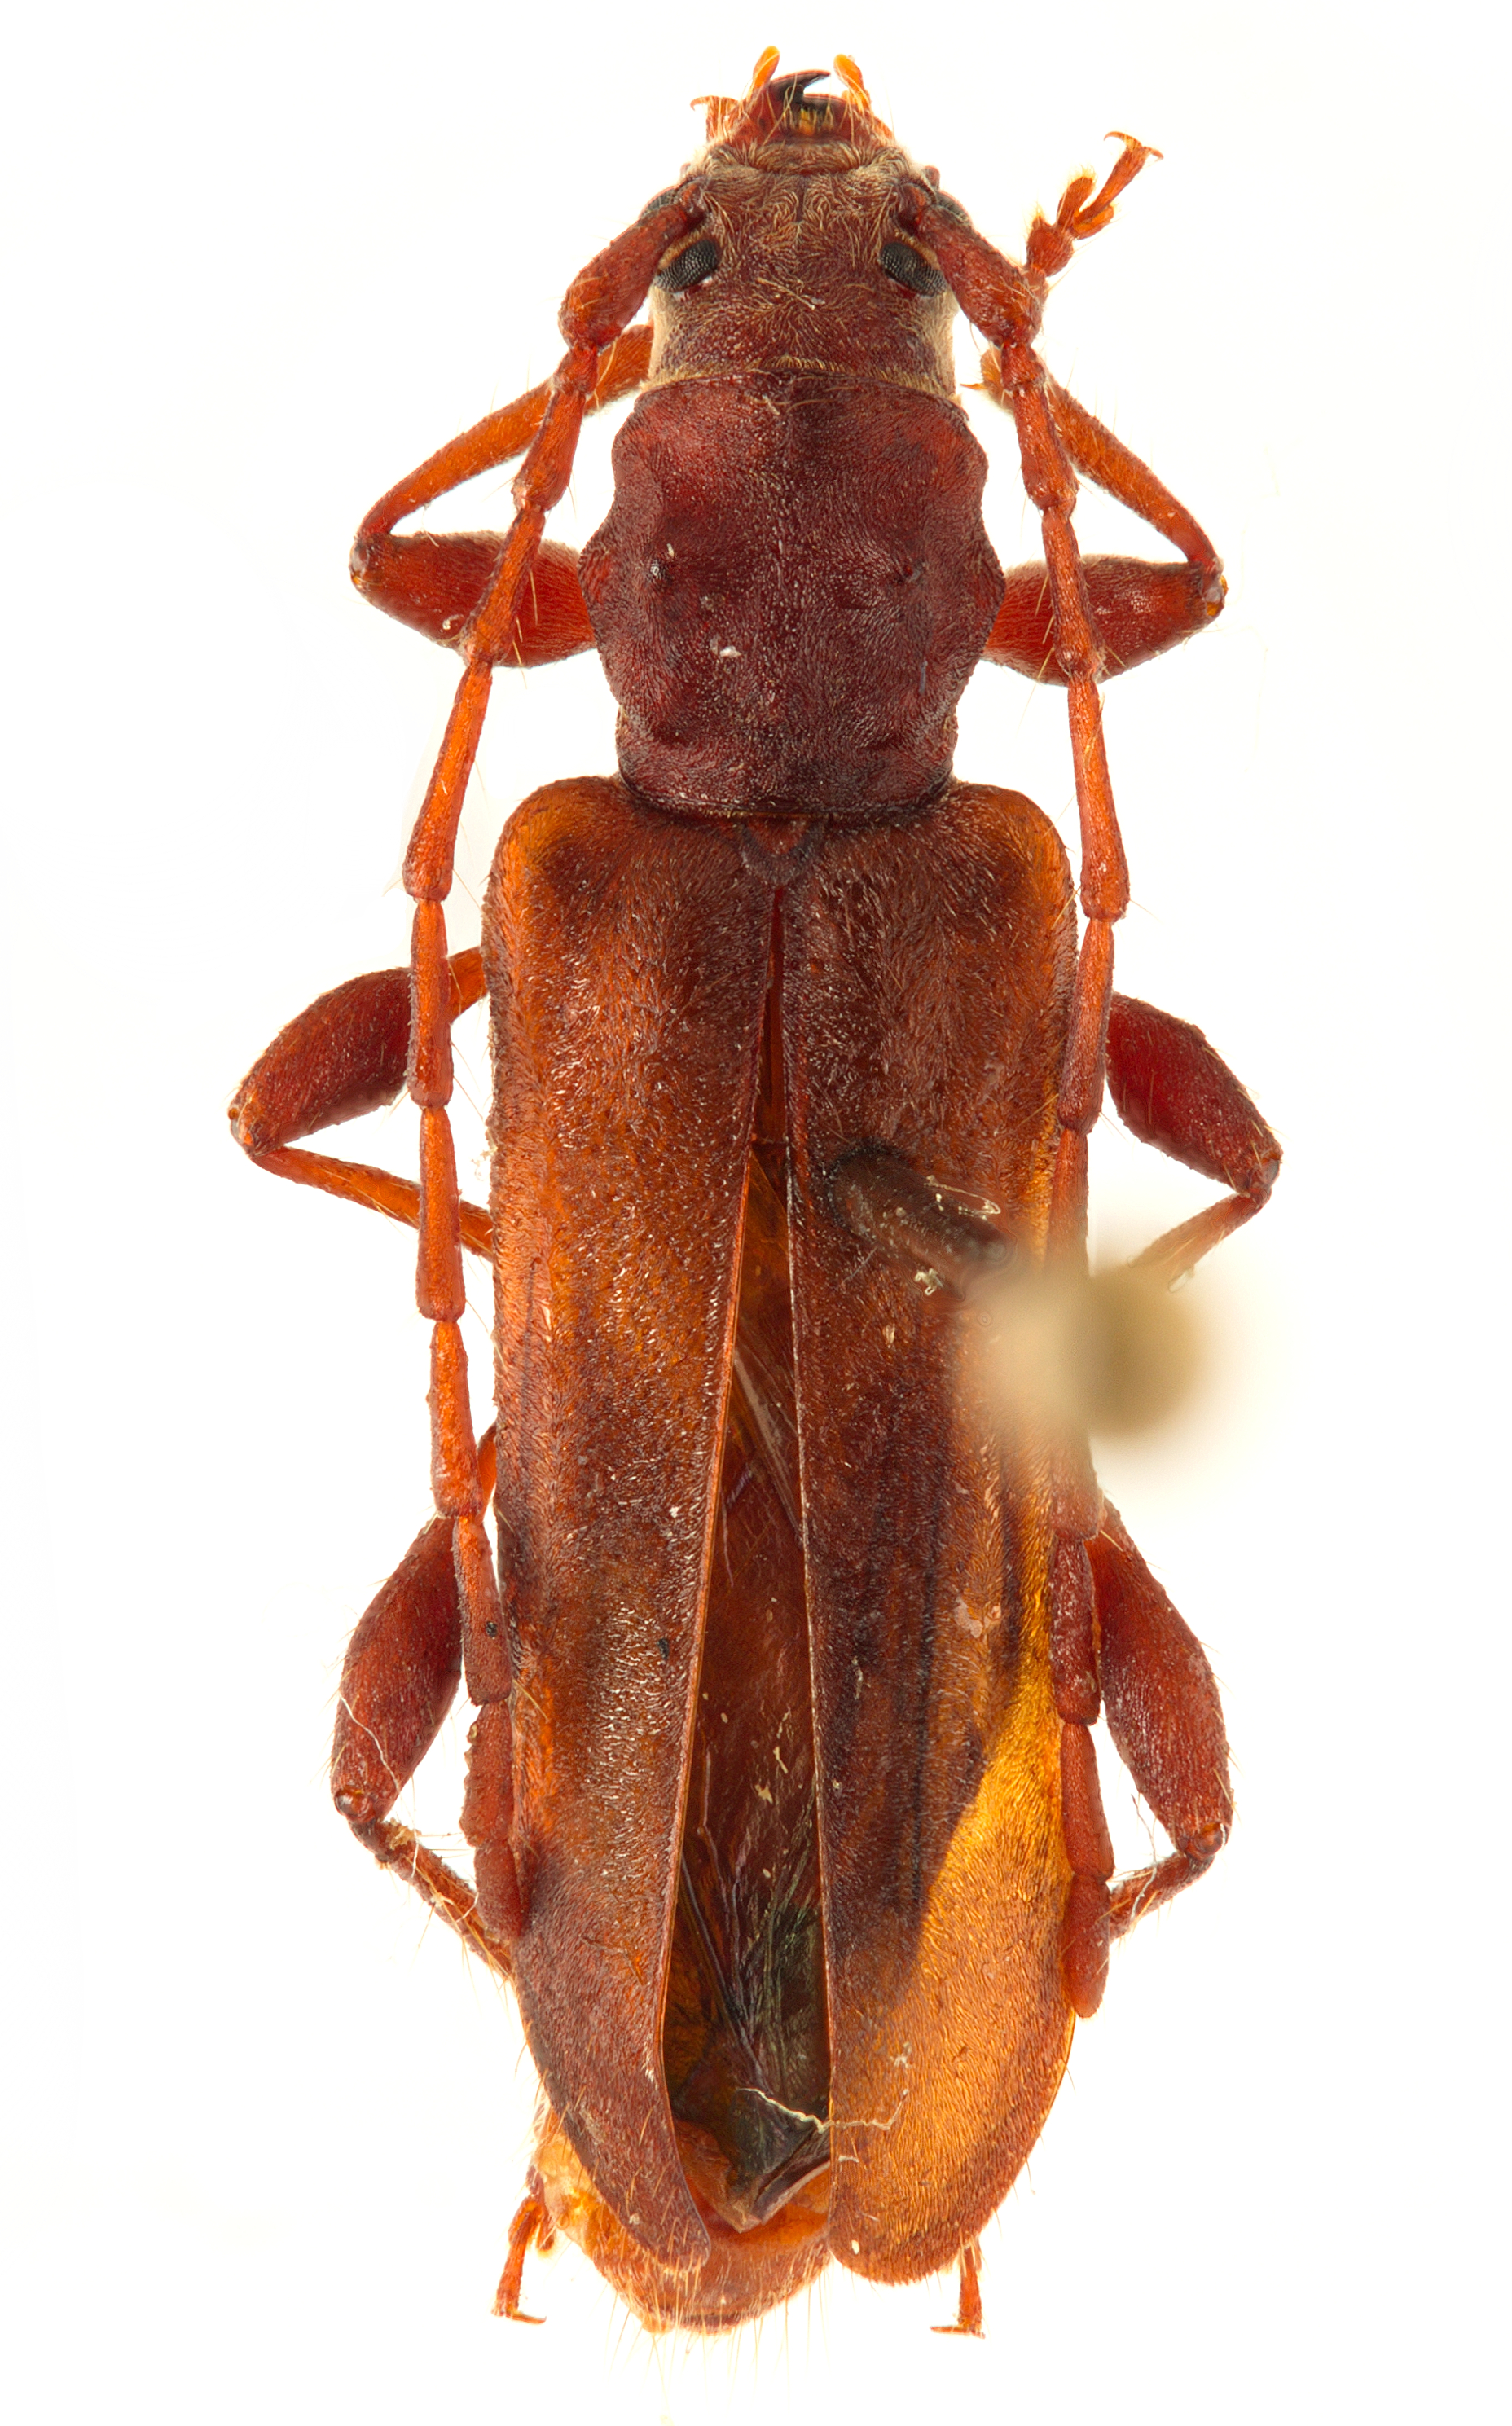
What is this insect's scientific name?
Hybodera tuberculata
